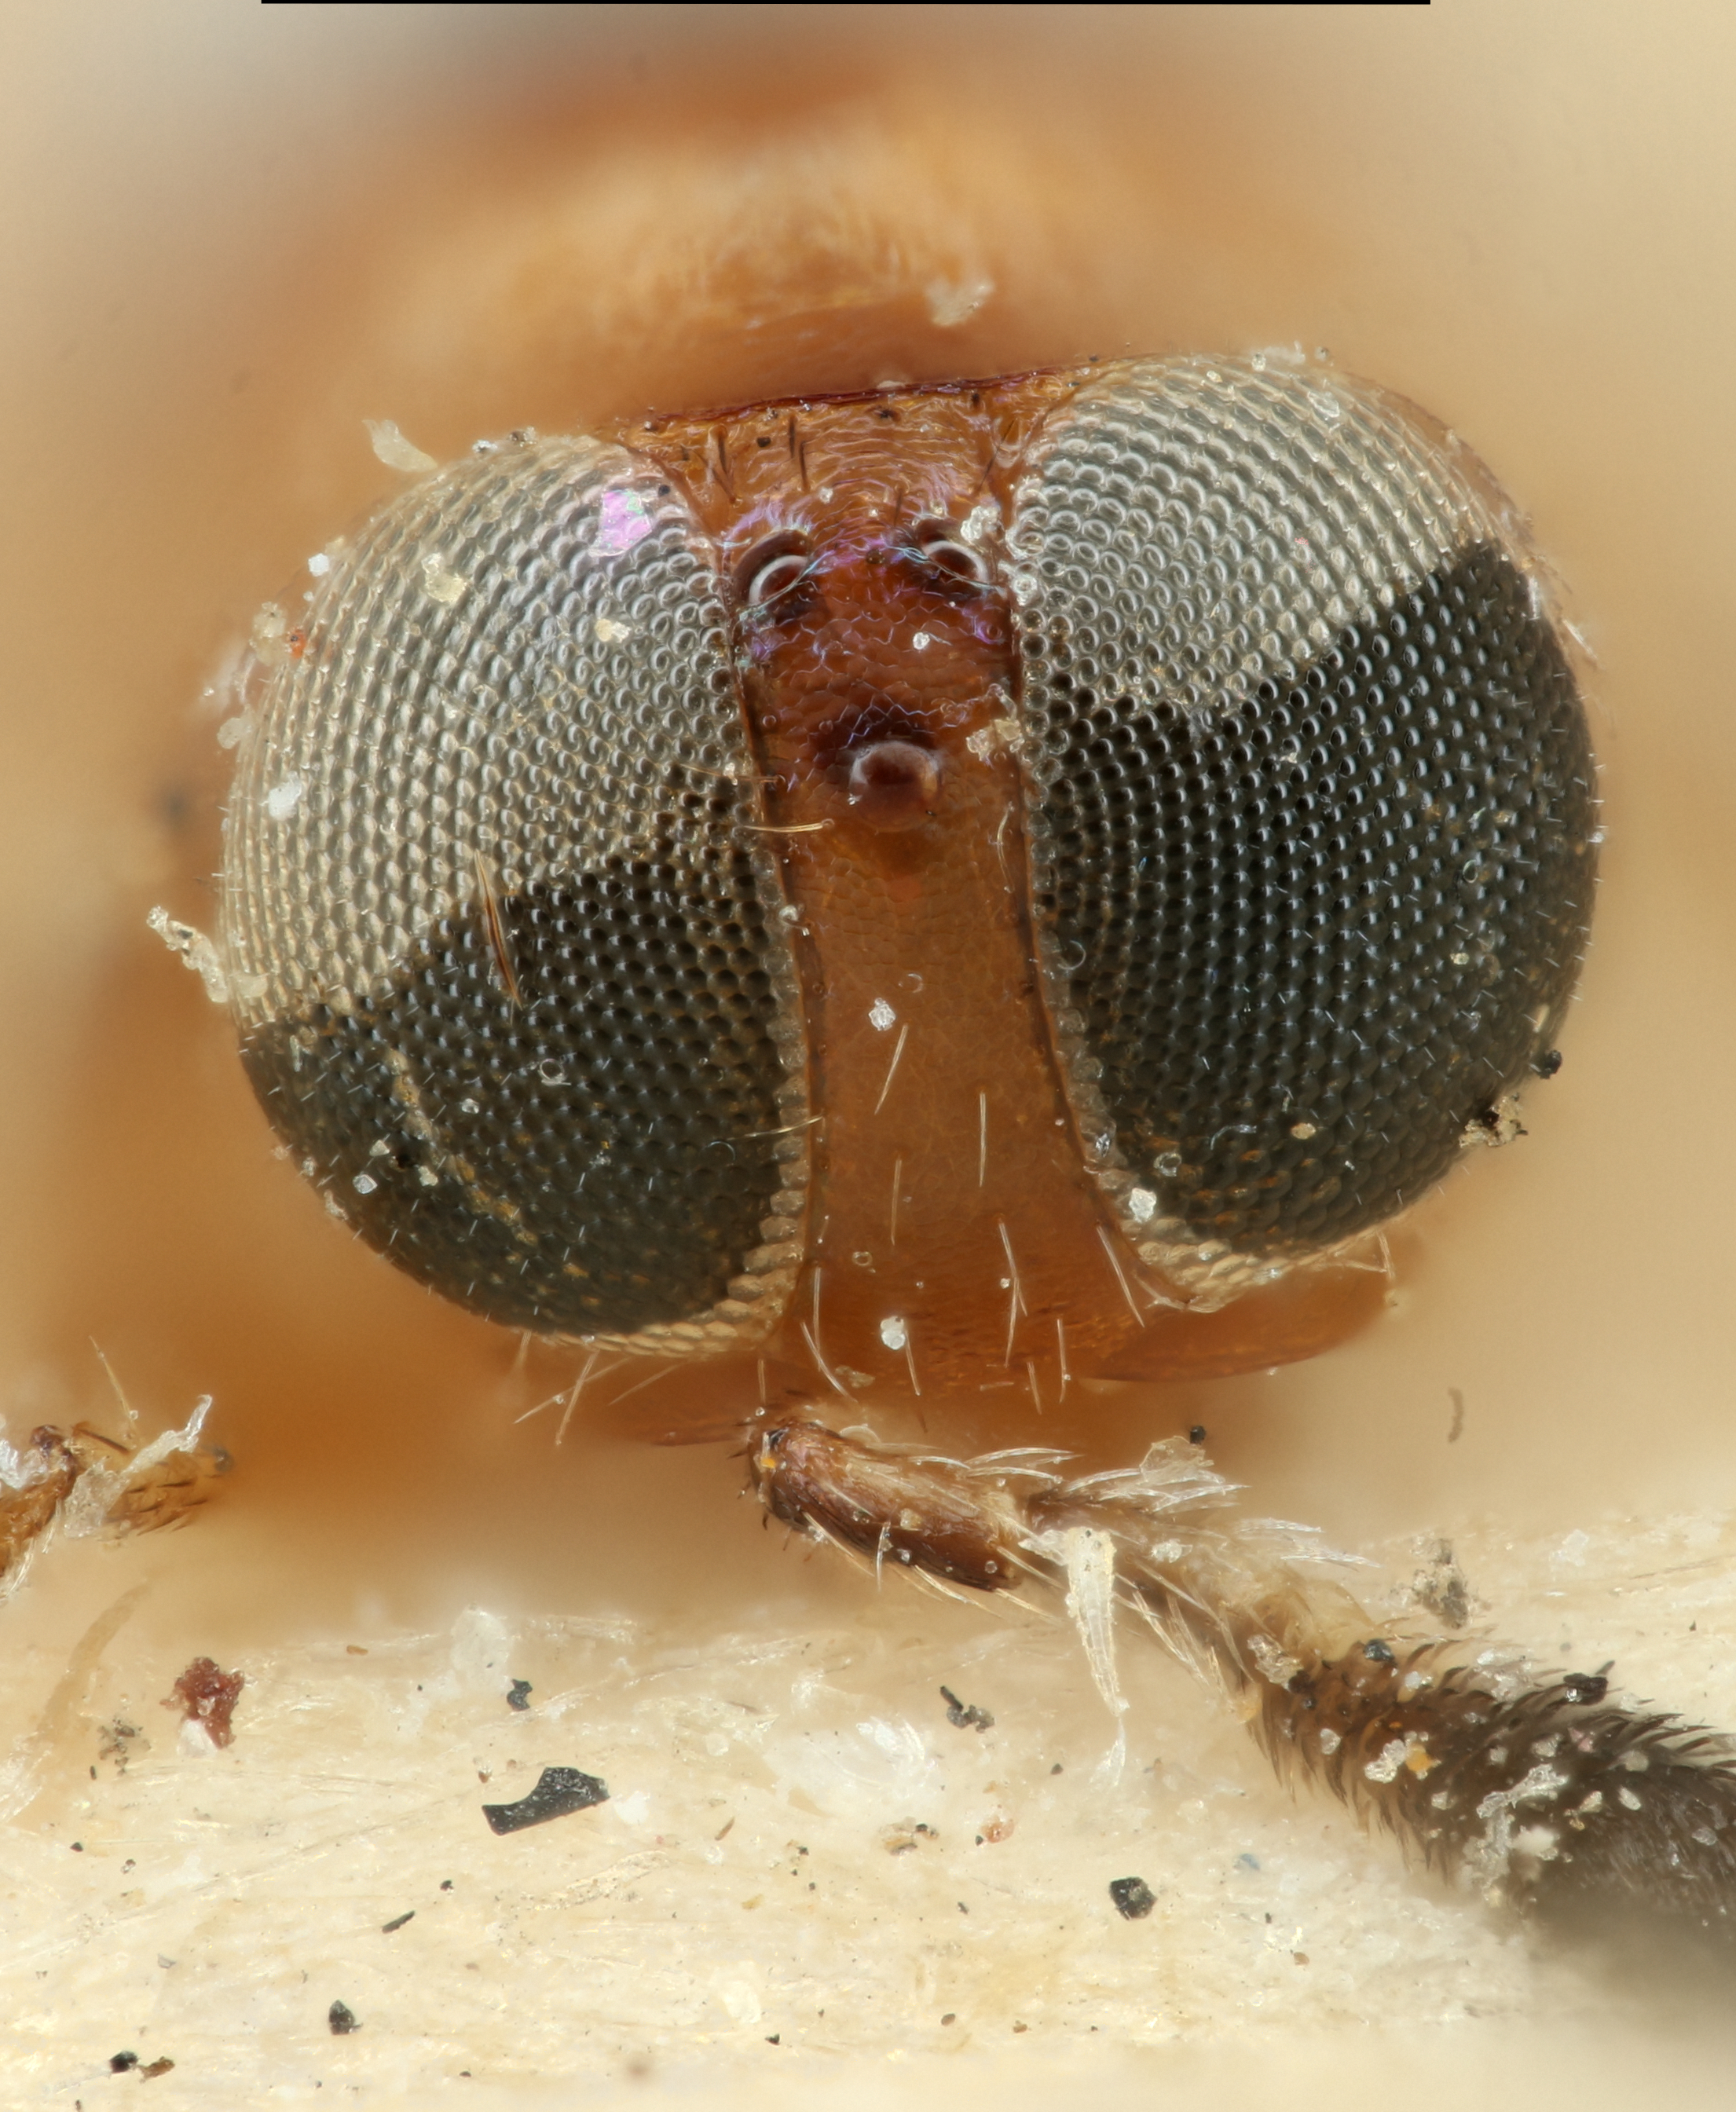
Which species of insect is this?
Cheiloneurus japonicus
